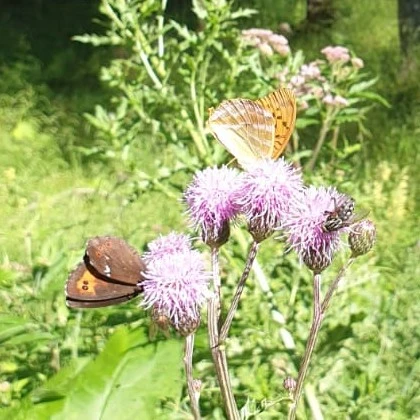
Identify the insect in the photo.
Argynnis paphia
